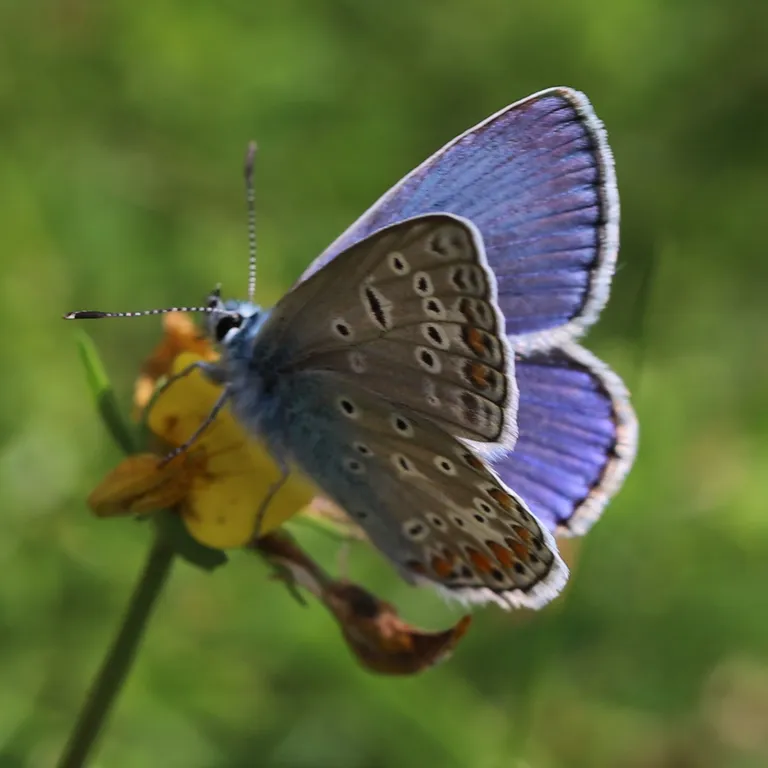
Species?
Polyommatus icarus
